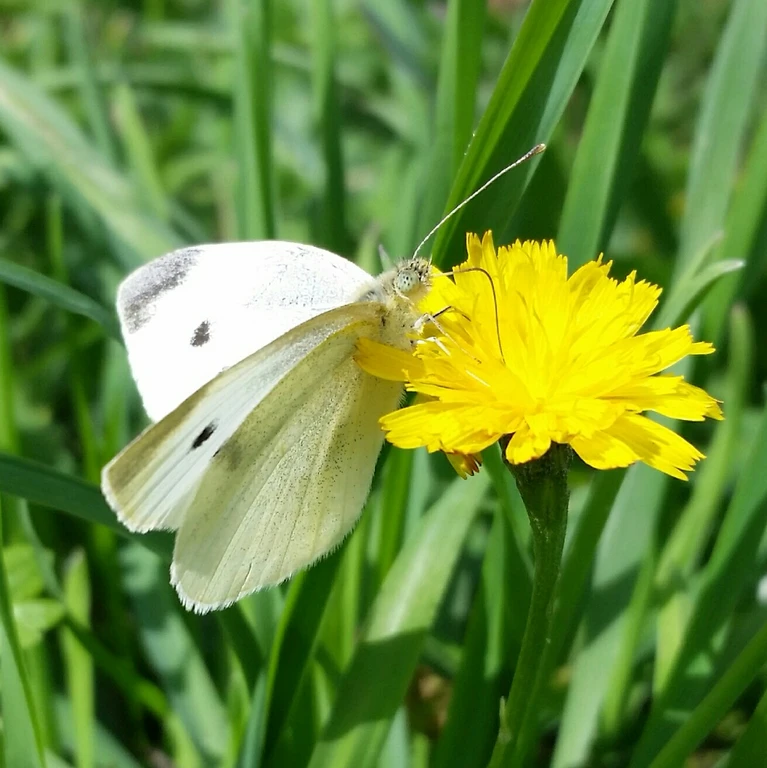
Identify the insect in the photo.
Pieris rapae
